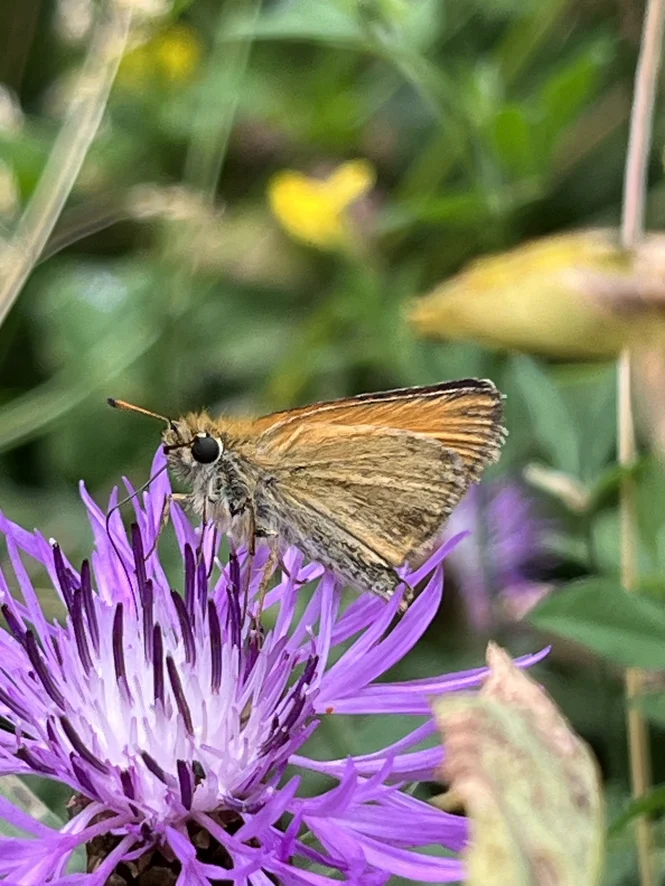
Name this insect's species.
Thymelicus lineola
